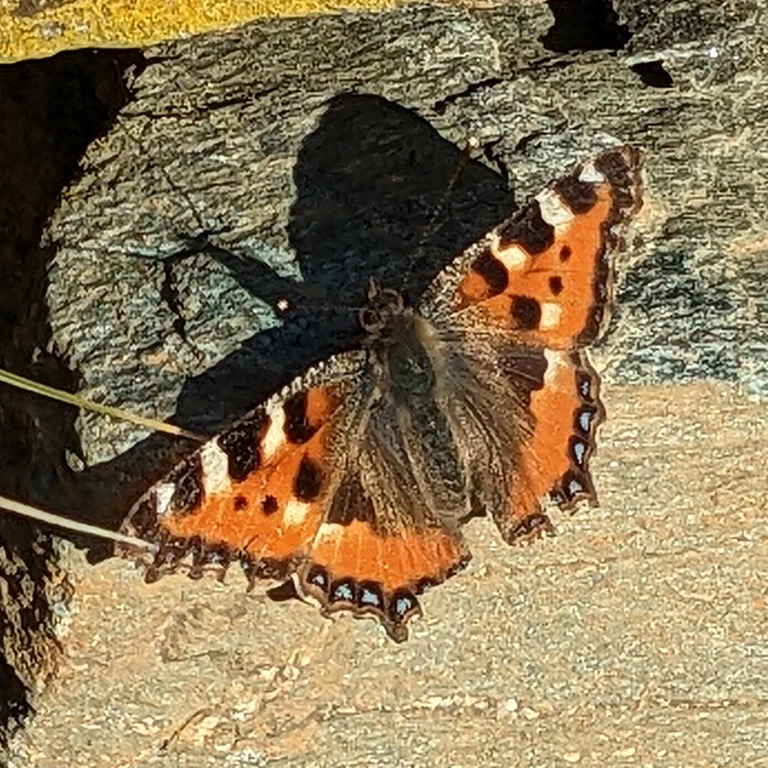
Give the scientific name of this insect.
Aglais urticae
